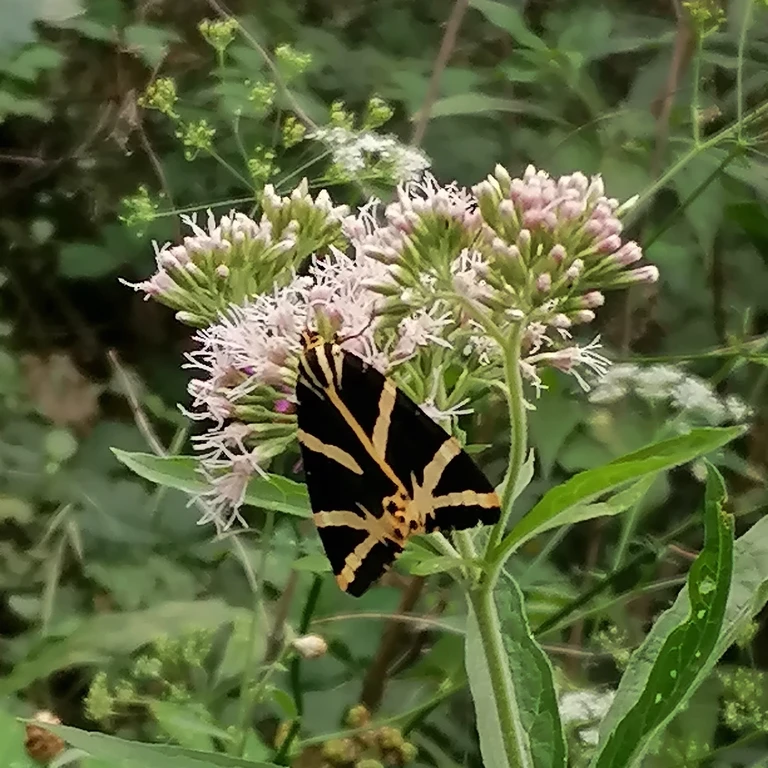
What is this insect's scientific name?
Euplagia quadripunctaria
